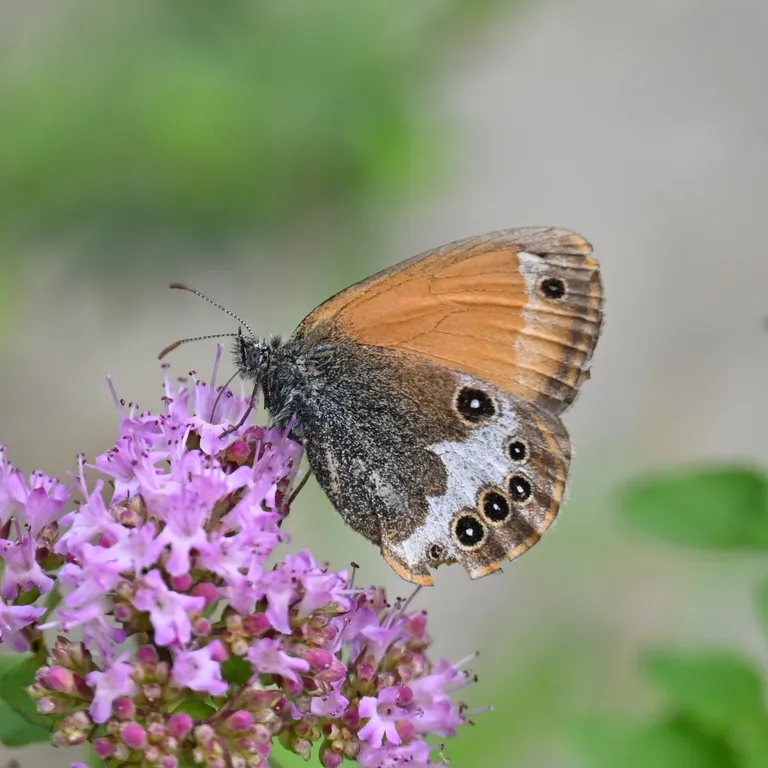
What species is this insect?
Coenonympha arcania
